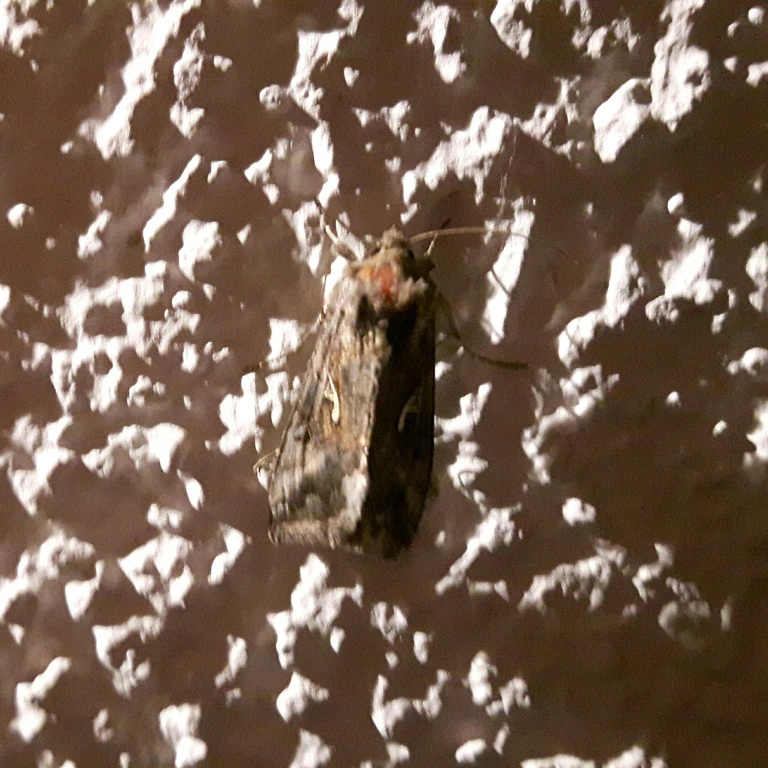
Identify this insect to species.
Autographa gamma
